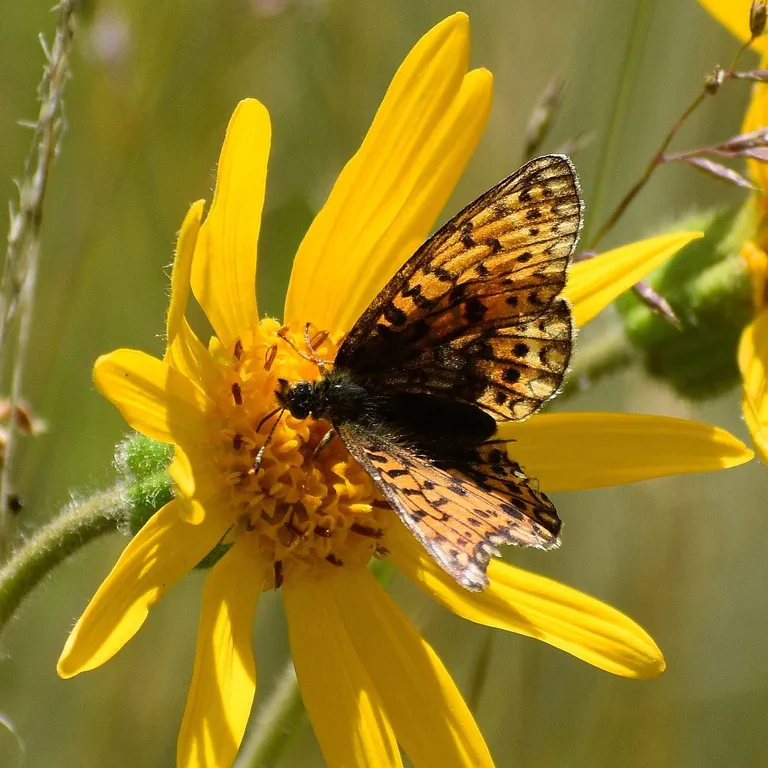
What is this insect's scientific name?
Boloria eunomia
